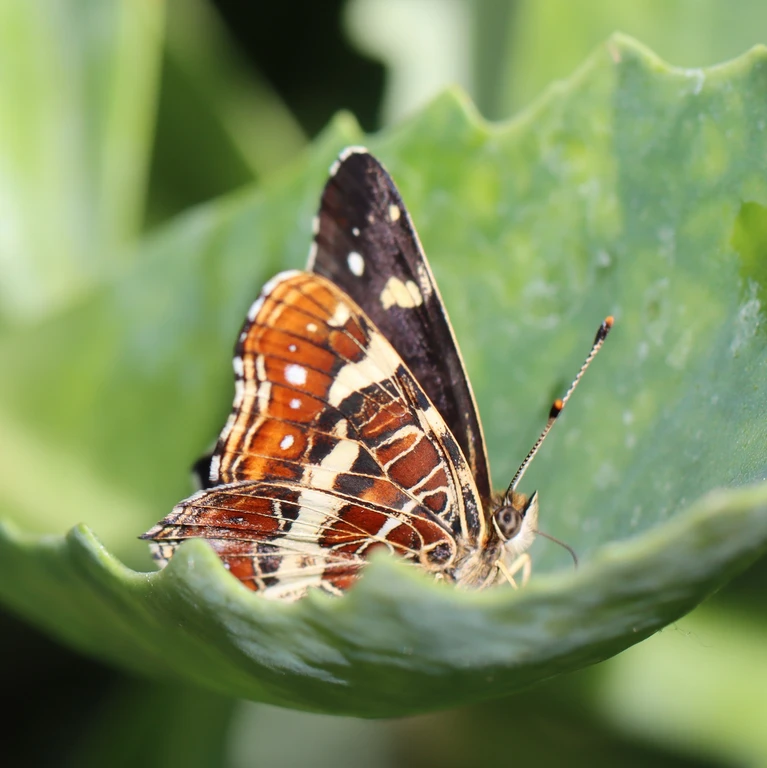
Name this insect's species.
Araschnia levana
